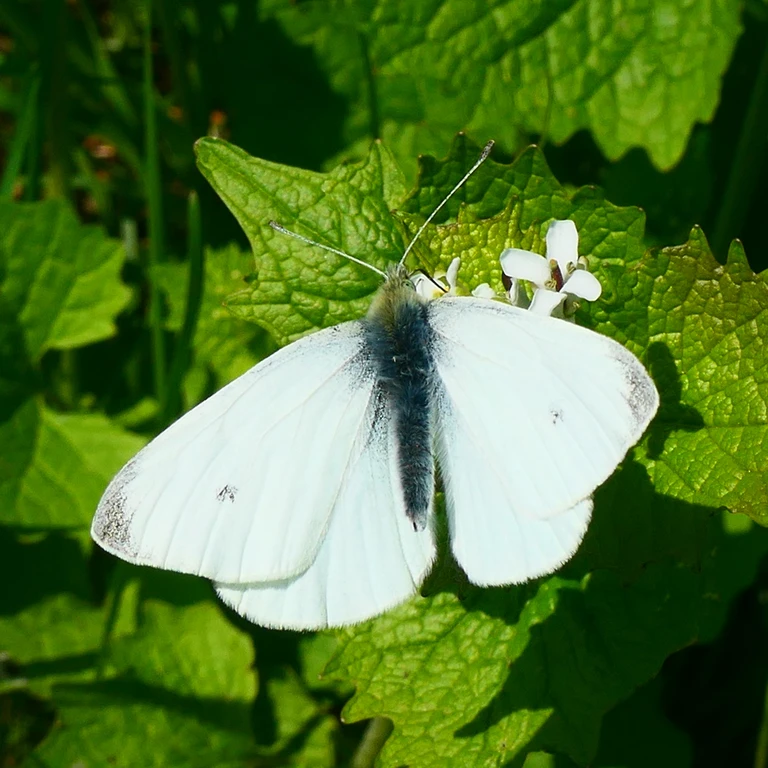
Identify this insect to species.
Pieris rapae
